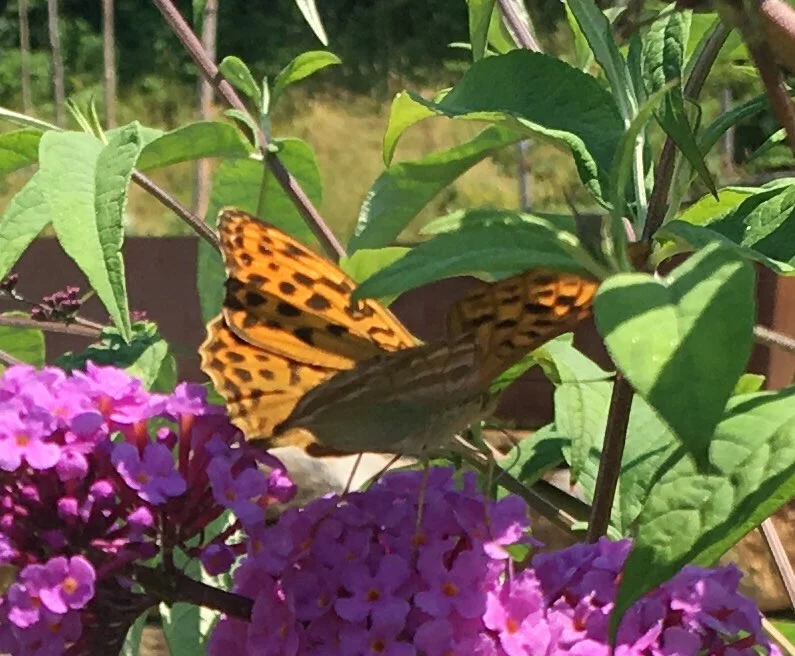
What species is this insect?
Argynnis paphia
